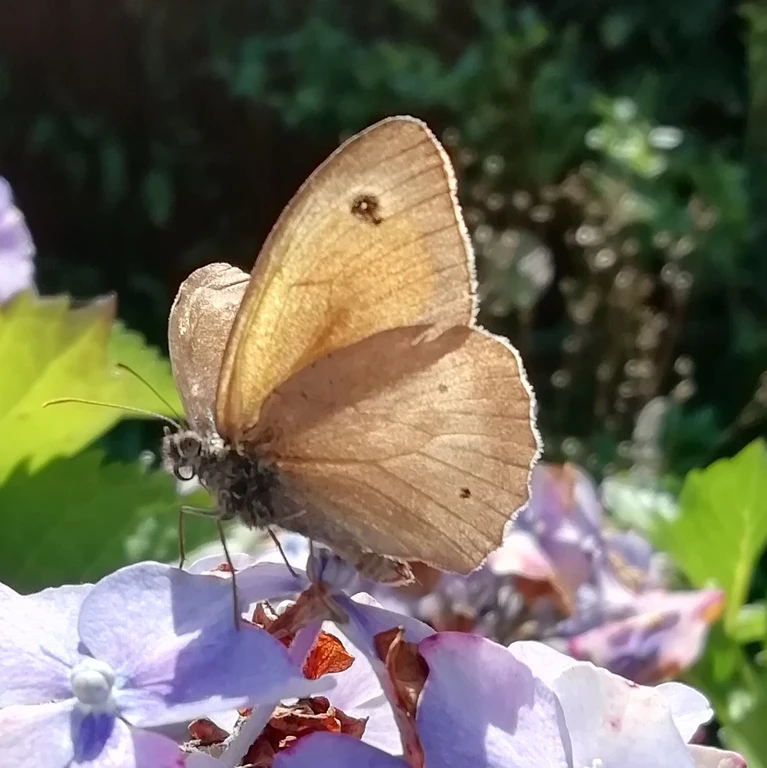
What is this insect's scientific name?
Maniola jurtina
